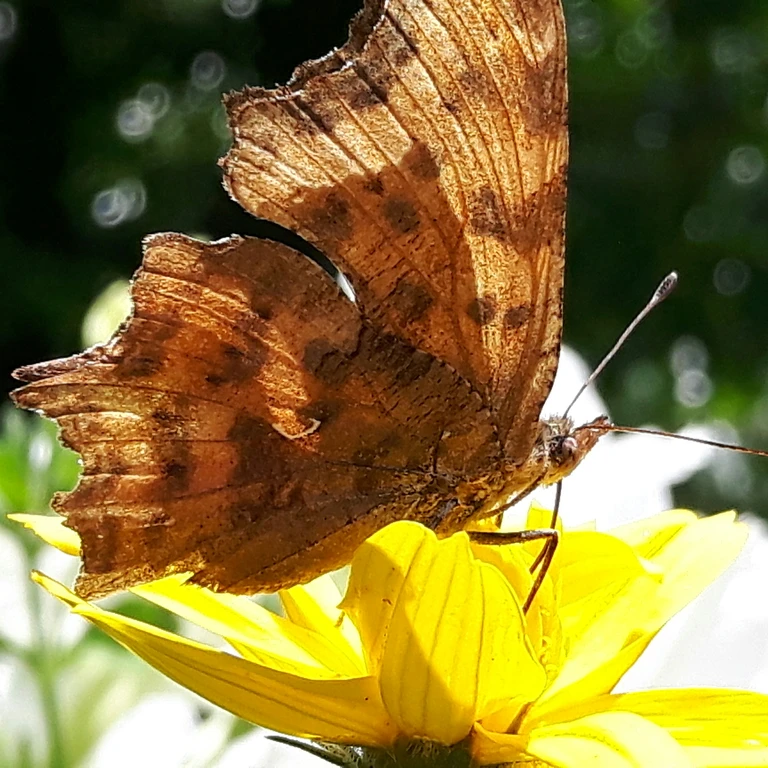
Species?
Polygonia c-album
